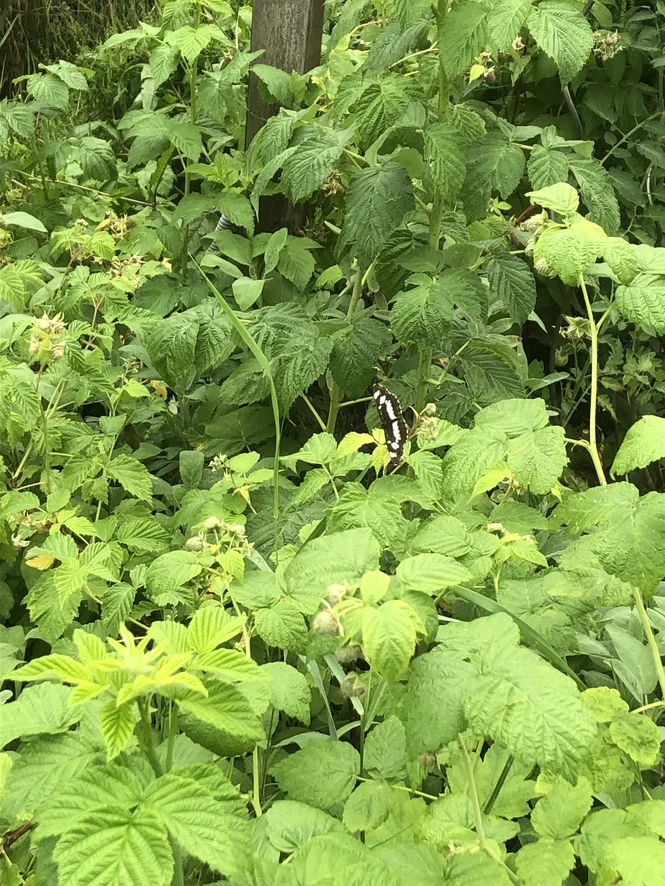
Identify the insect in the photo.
Neptis rivularis
